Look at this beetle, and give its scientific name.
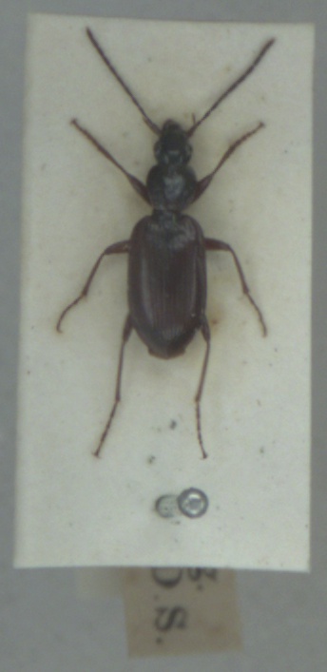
Agonum thoreyi
